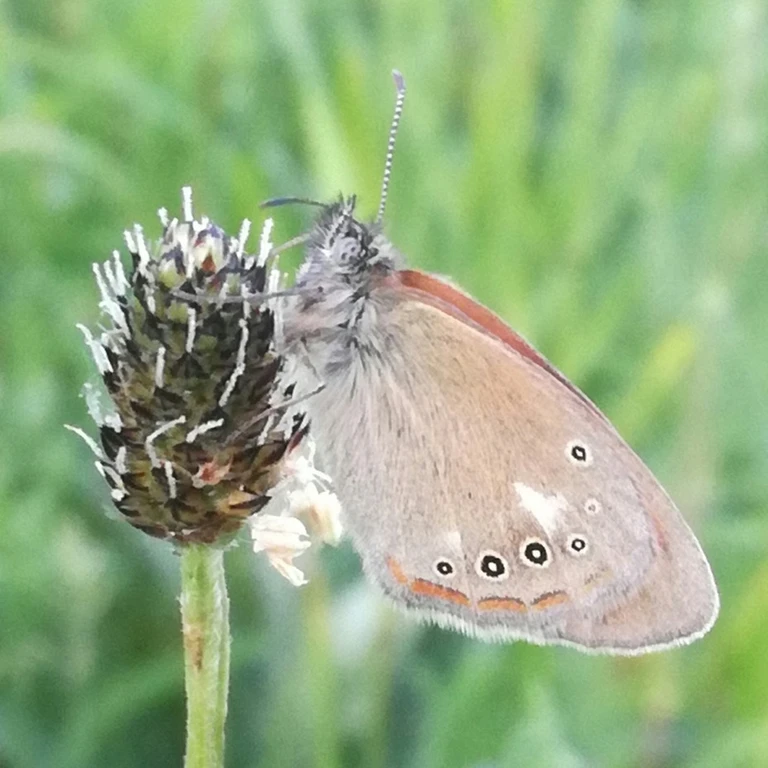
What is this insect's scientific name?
Coenonympha glycerion (also Coenonympha iphis)
